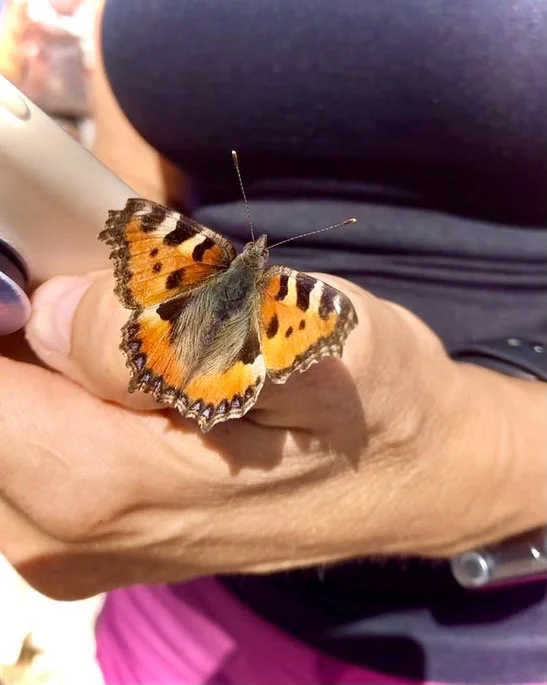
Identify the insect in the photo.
Aglais urticae
